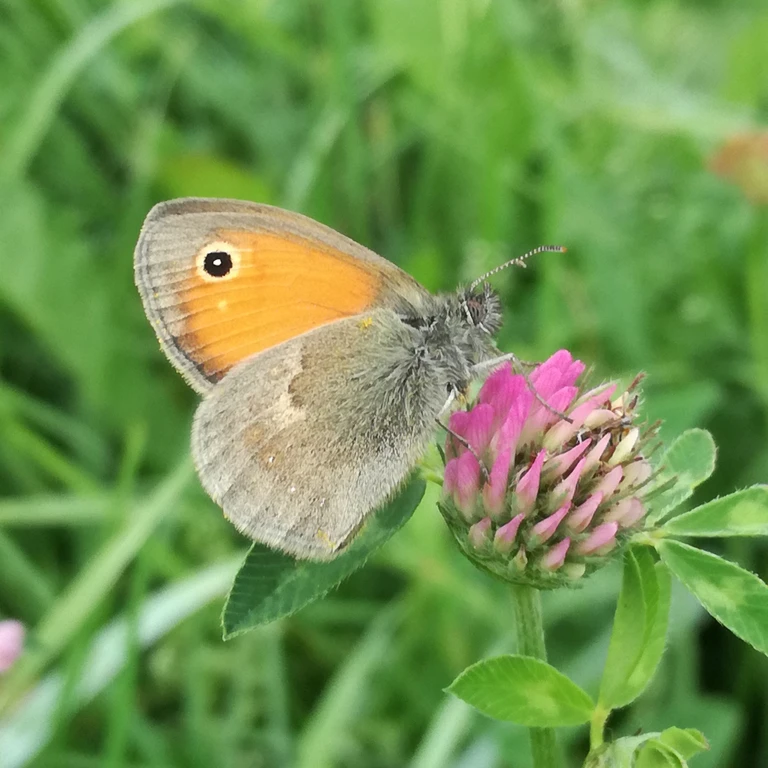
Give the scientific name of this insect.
Coenonympha pamphilus
